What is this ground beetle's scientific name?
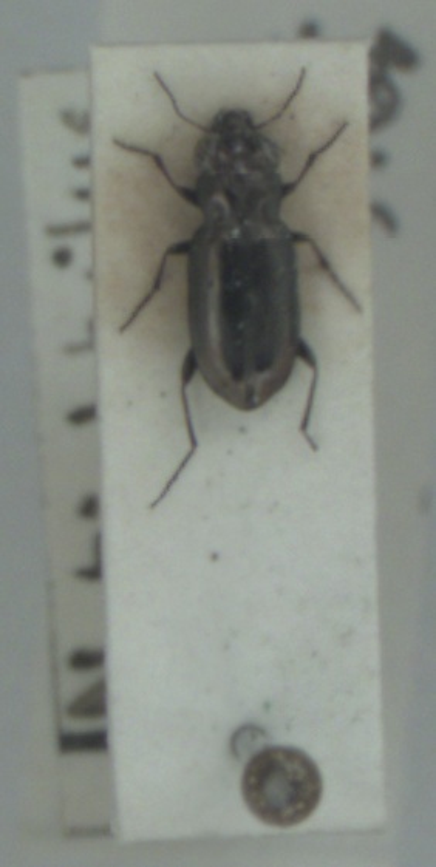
Notiophilus substriatus
